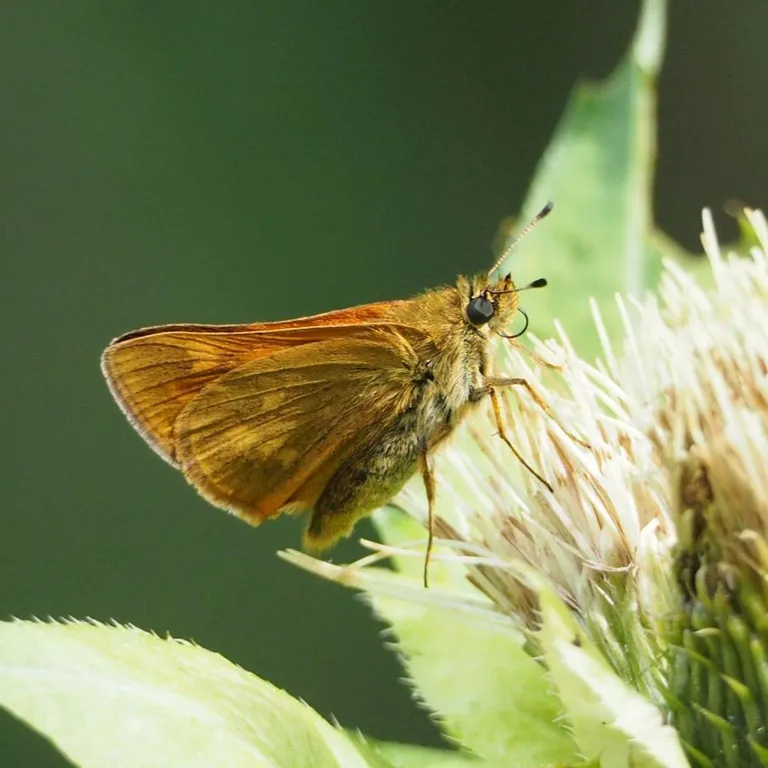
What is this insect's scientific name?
Ochlodes sylvanus (also Ochlodes venata)
